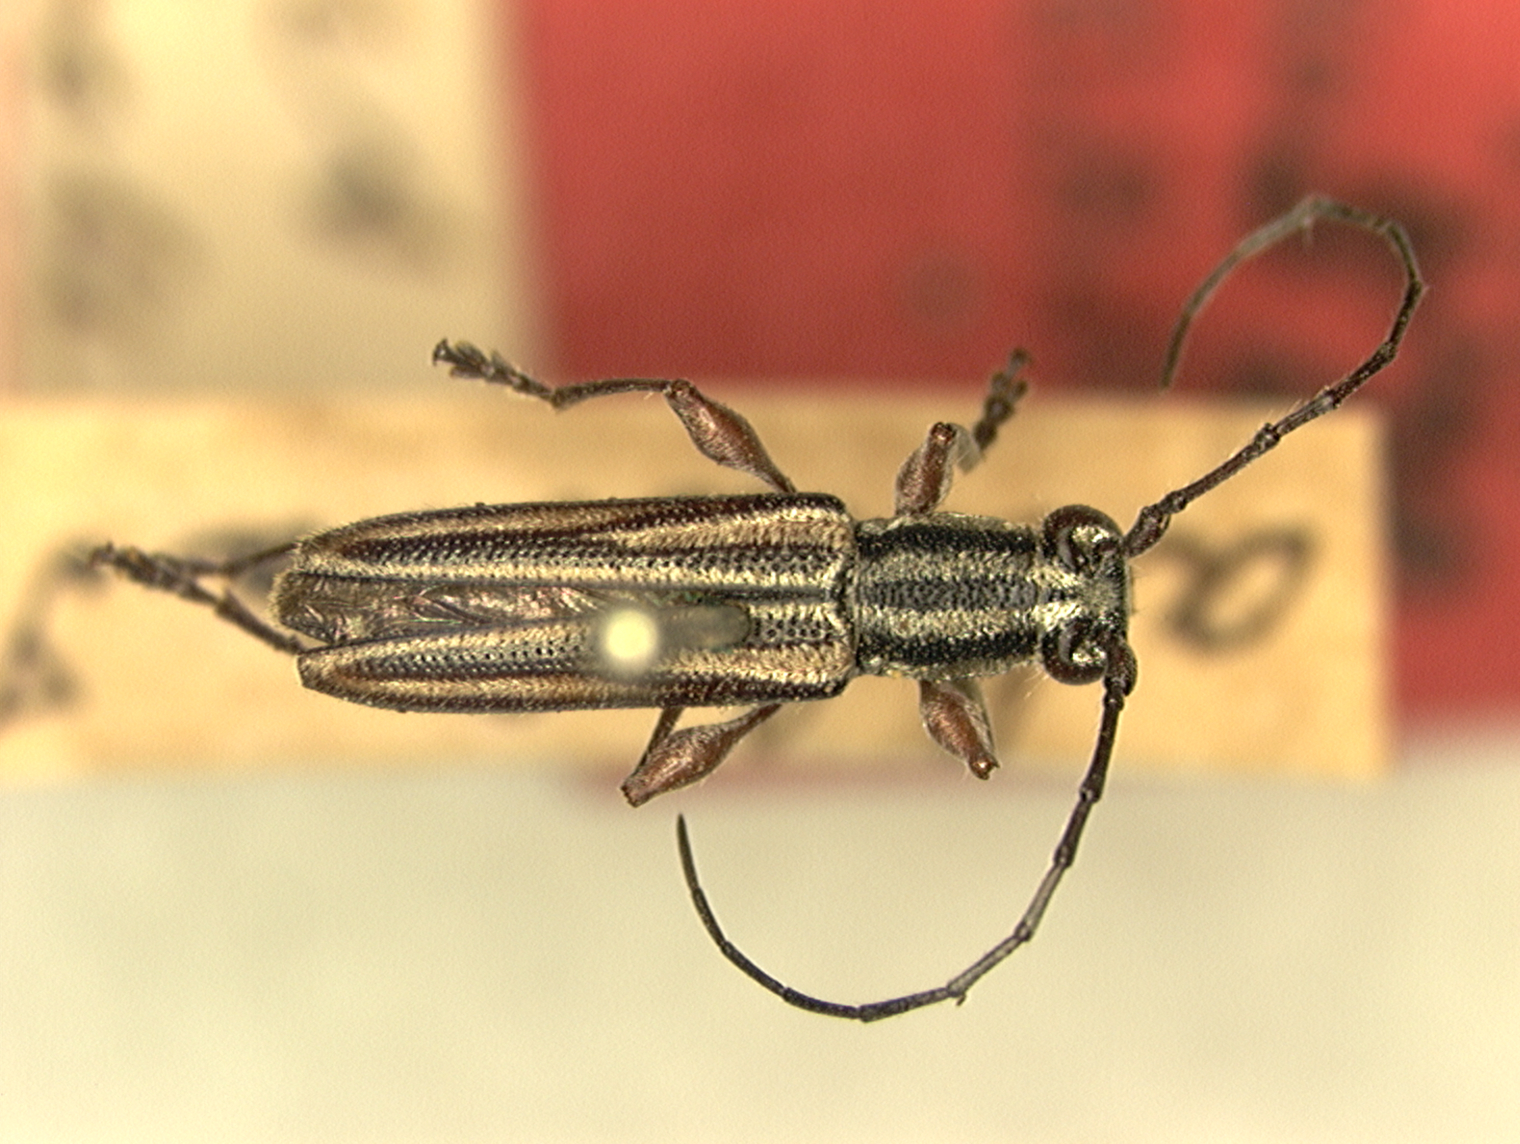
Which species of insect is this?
Iresioides aldabrensis (also Leptocera aldabrensis)
